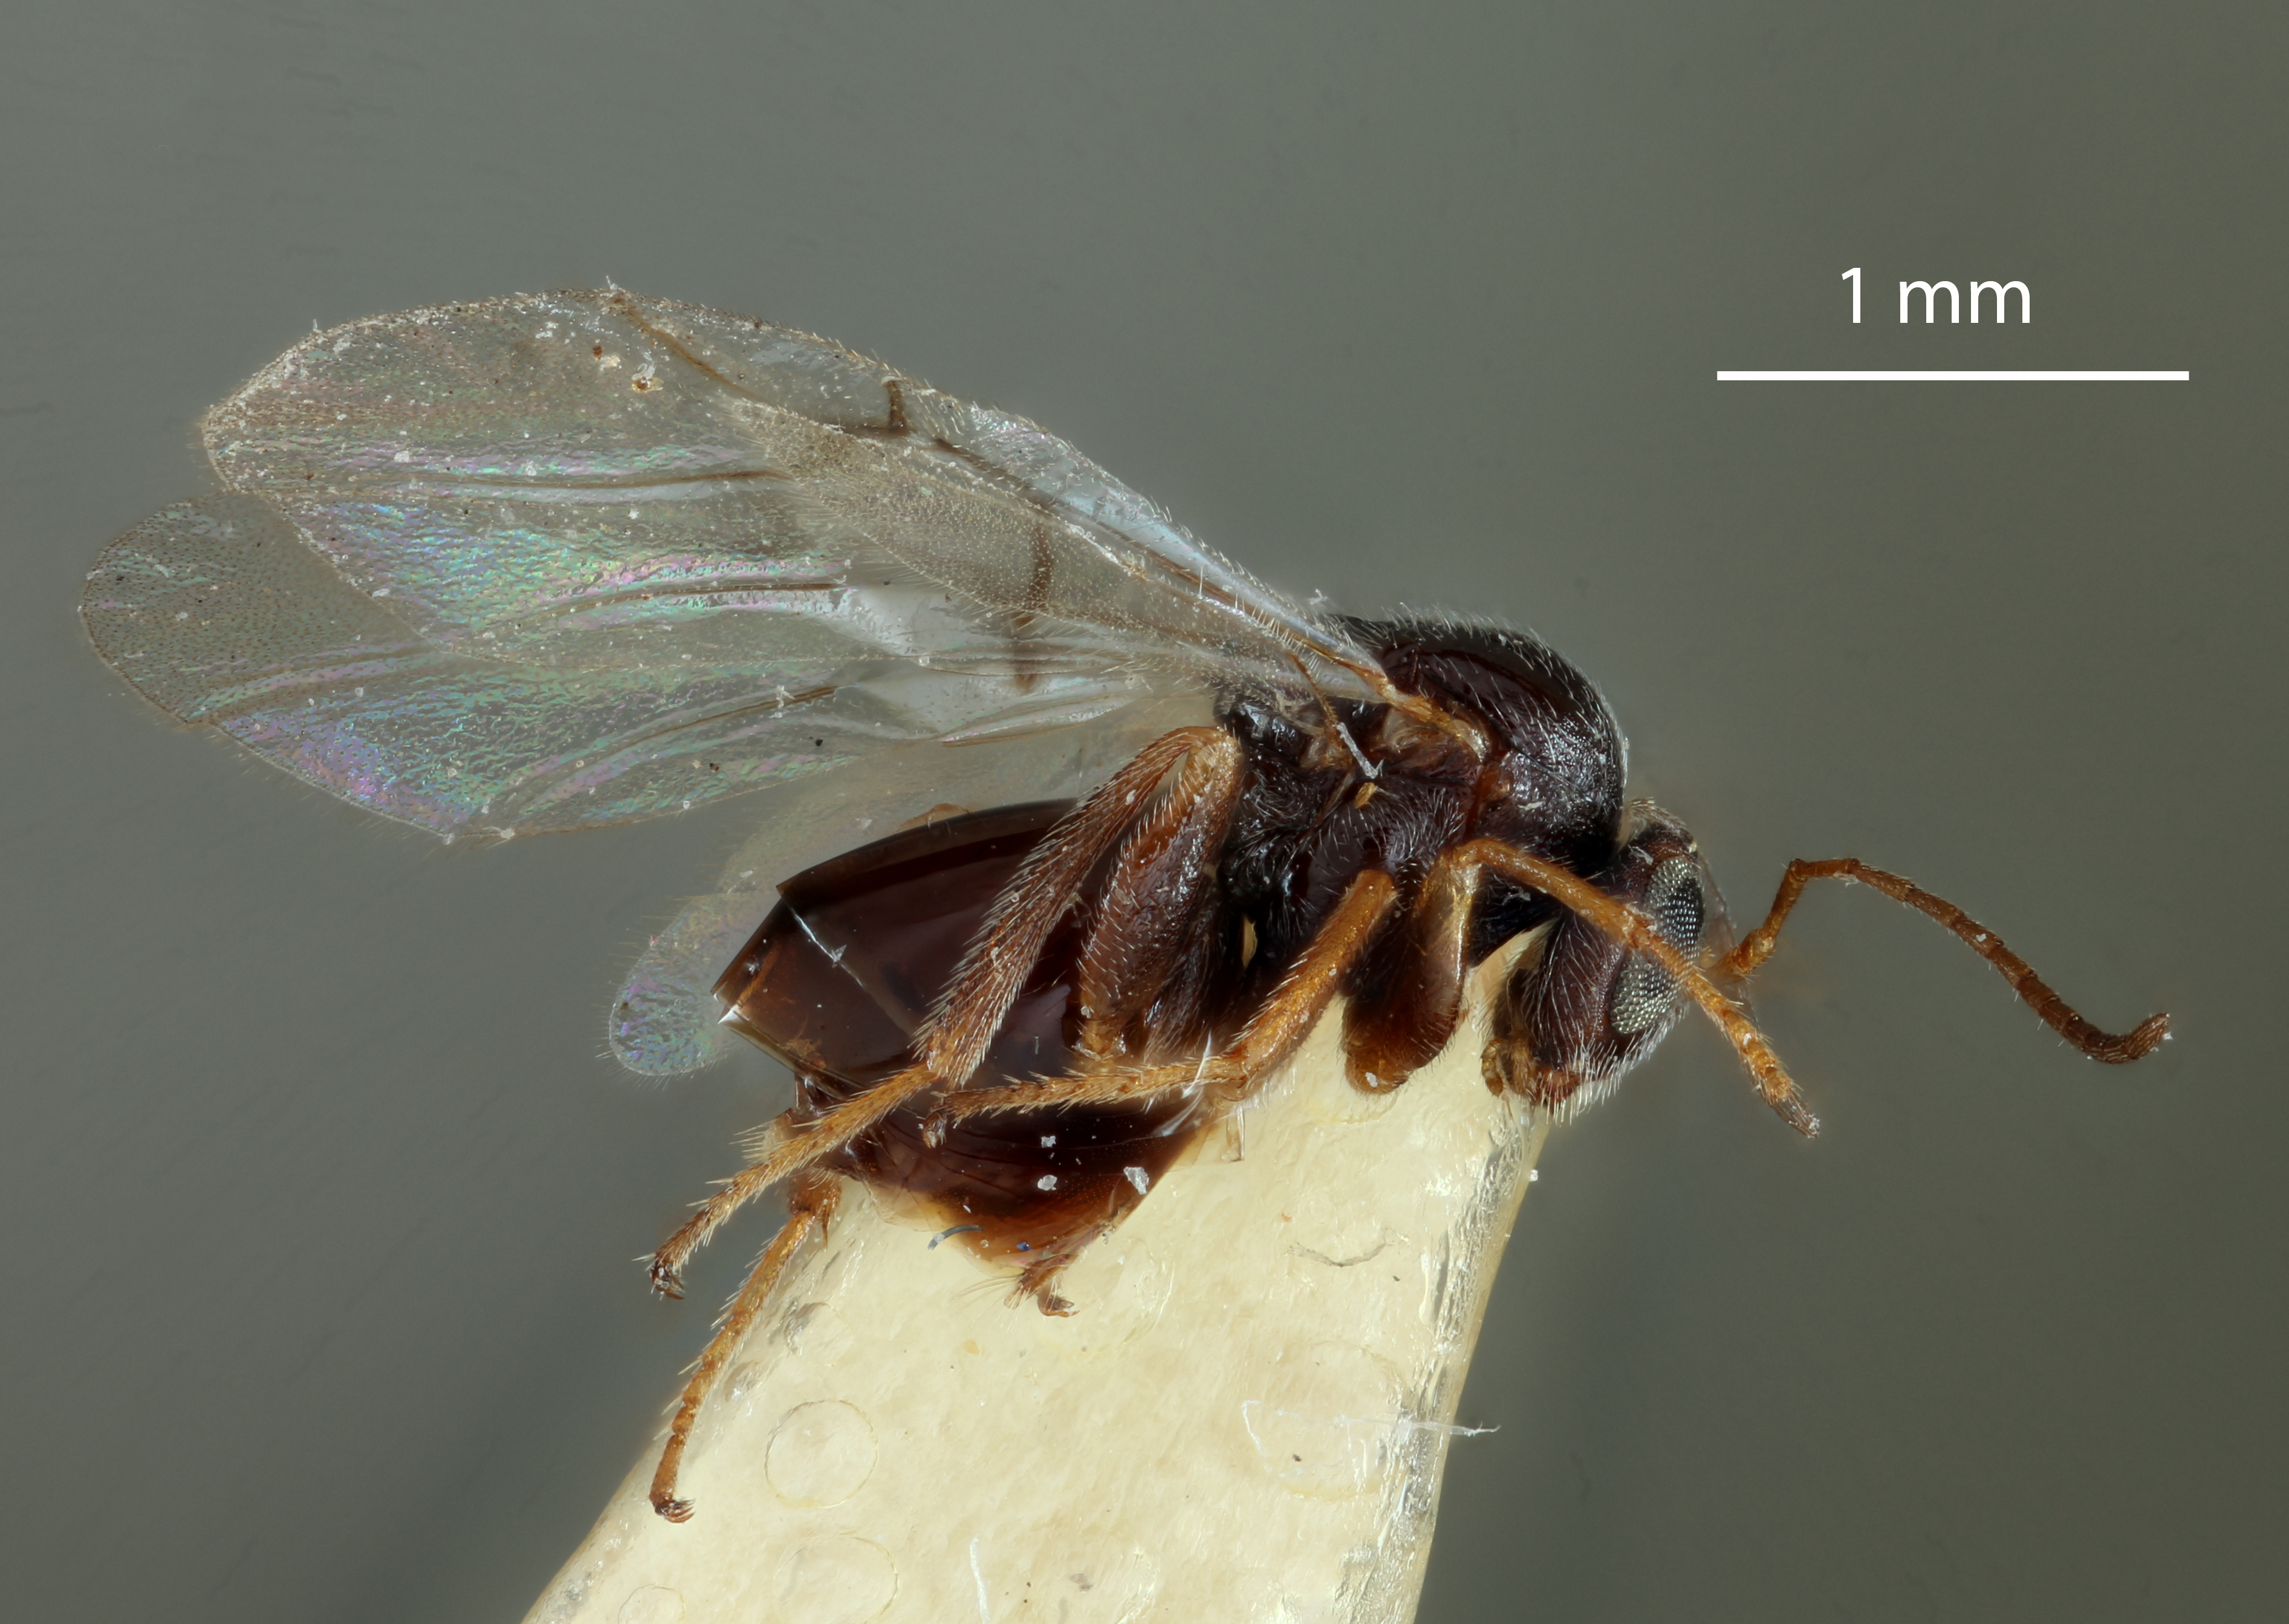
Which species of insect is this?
Antron daileyi
